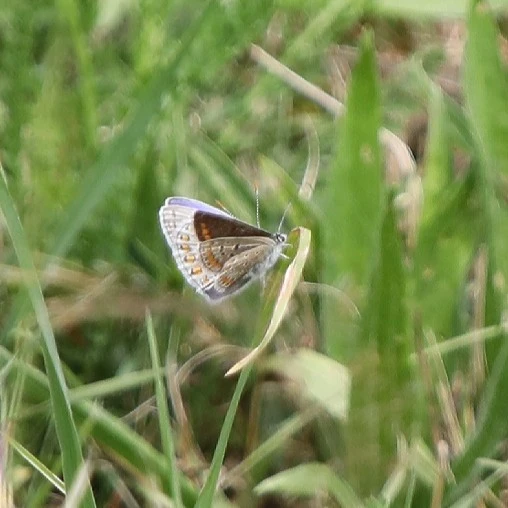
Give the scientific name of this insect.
Polyommatus icarus
